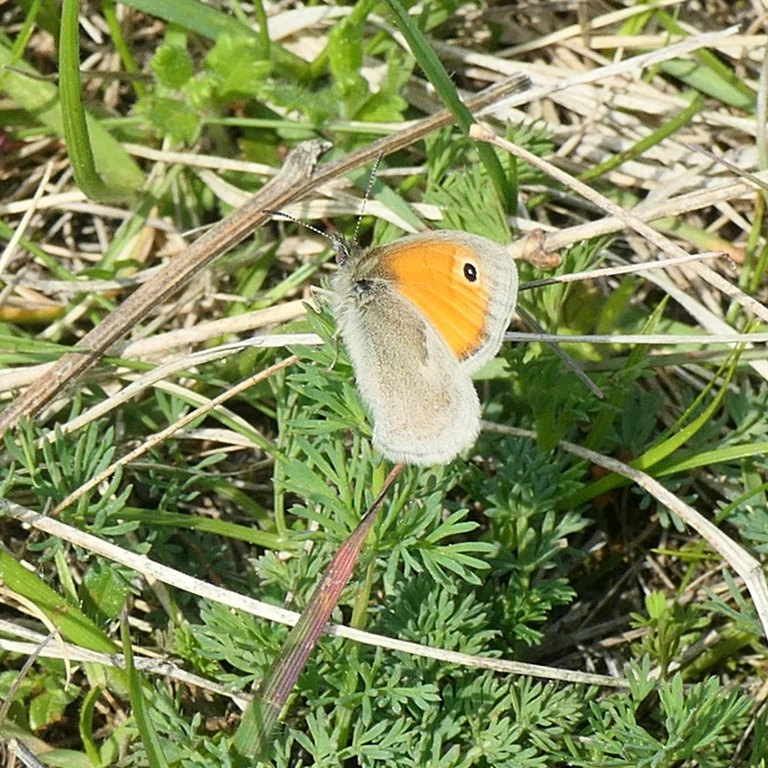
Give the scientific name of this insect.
Coenonympha pamphilus
